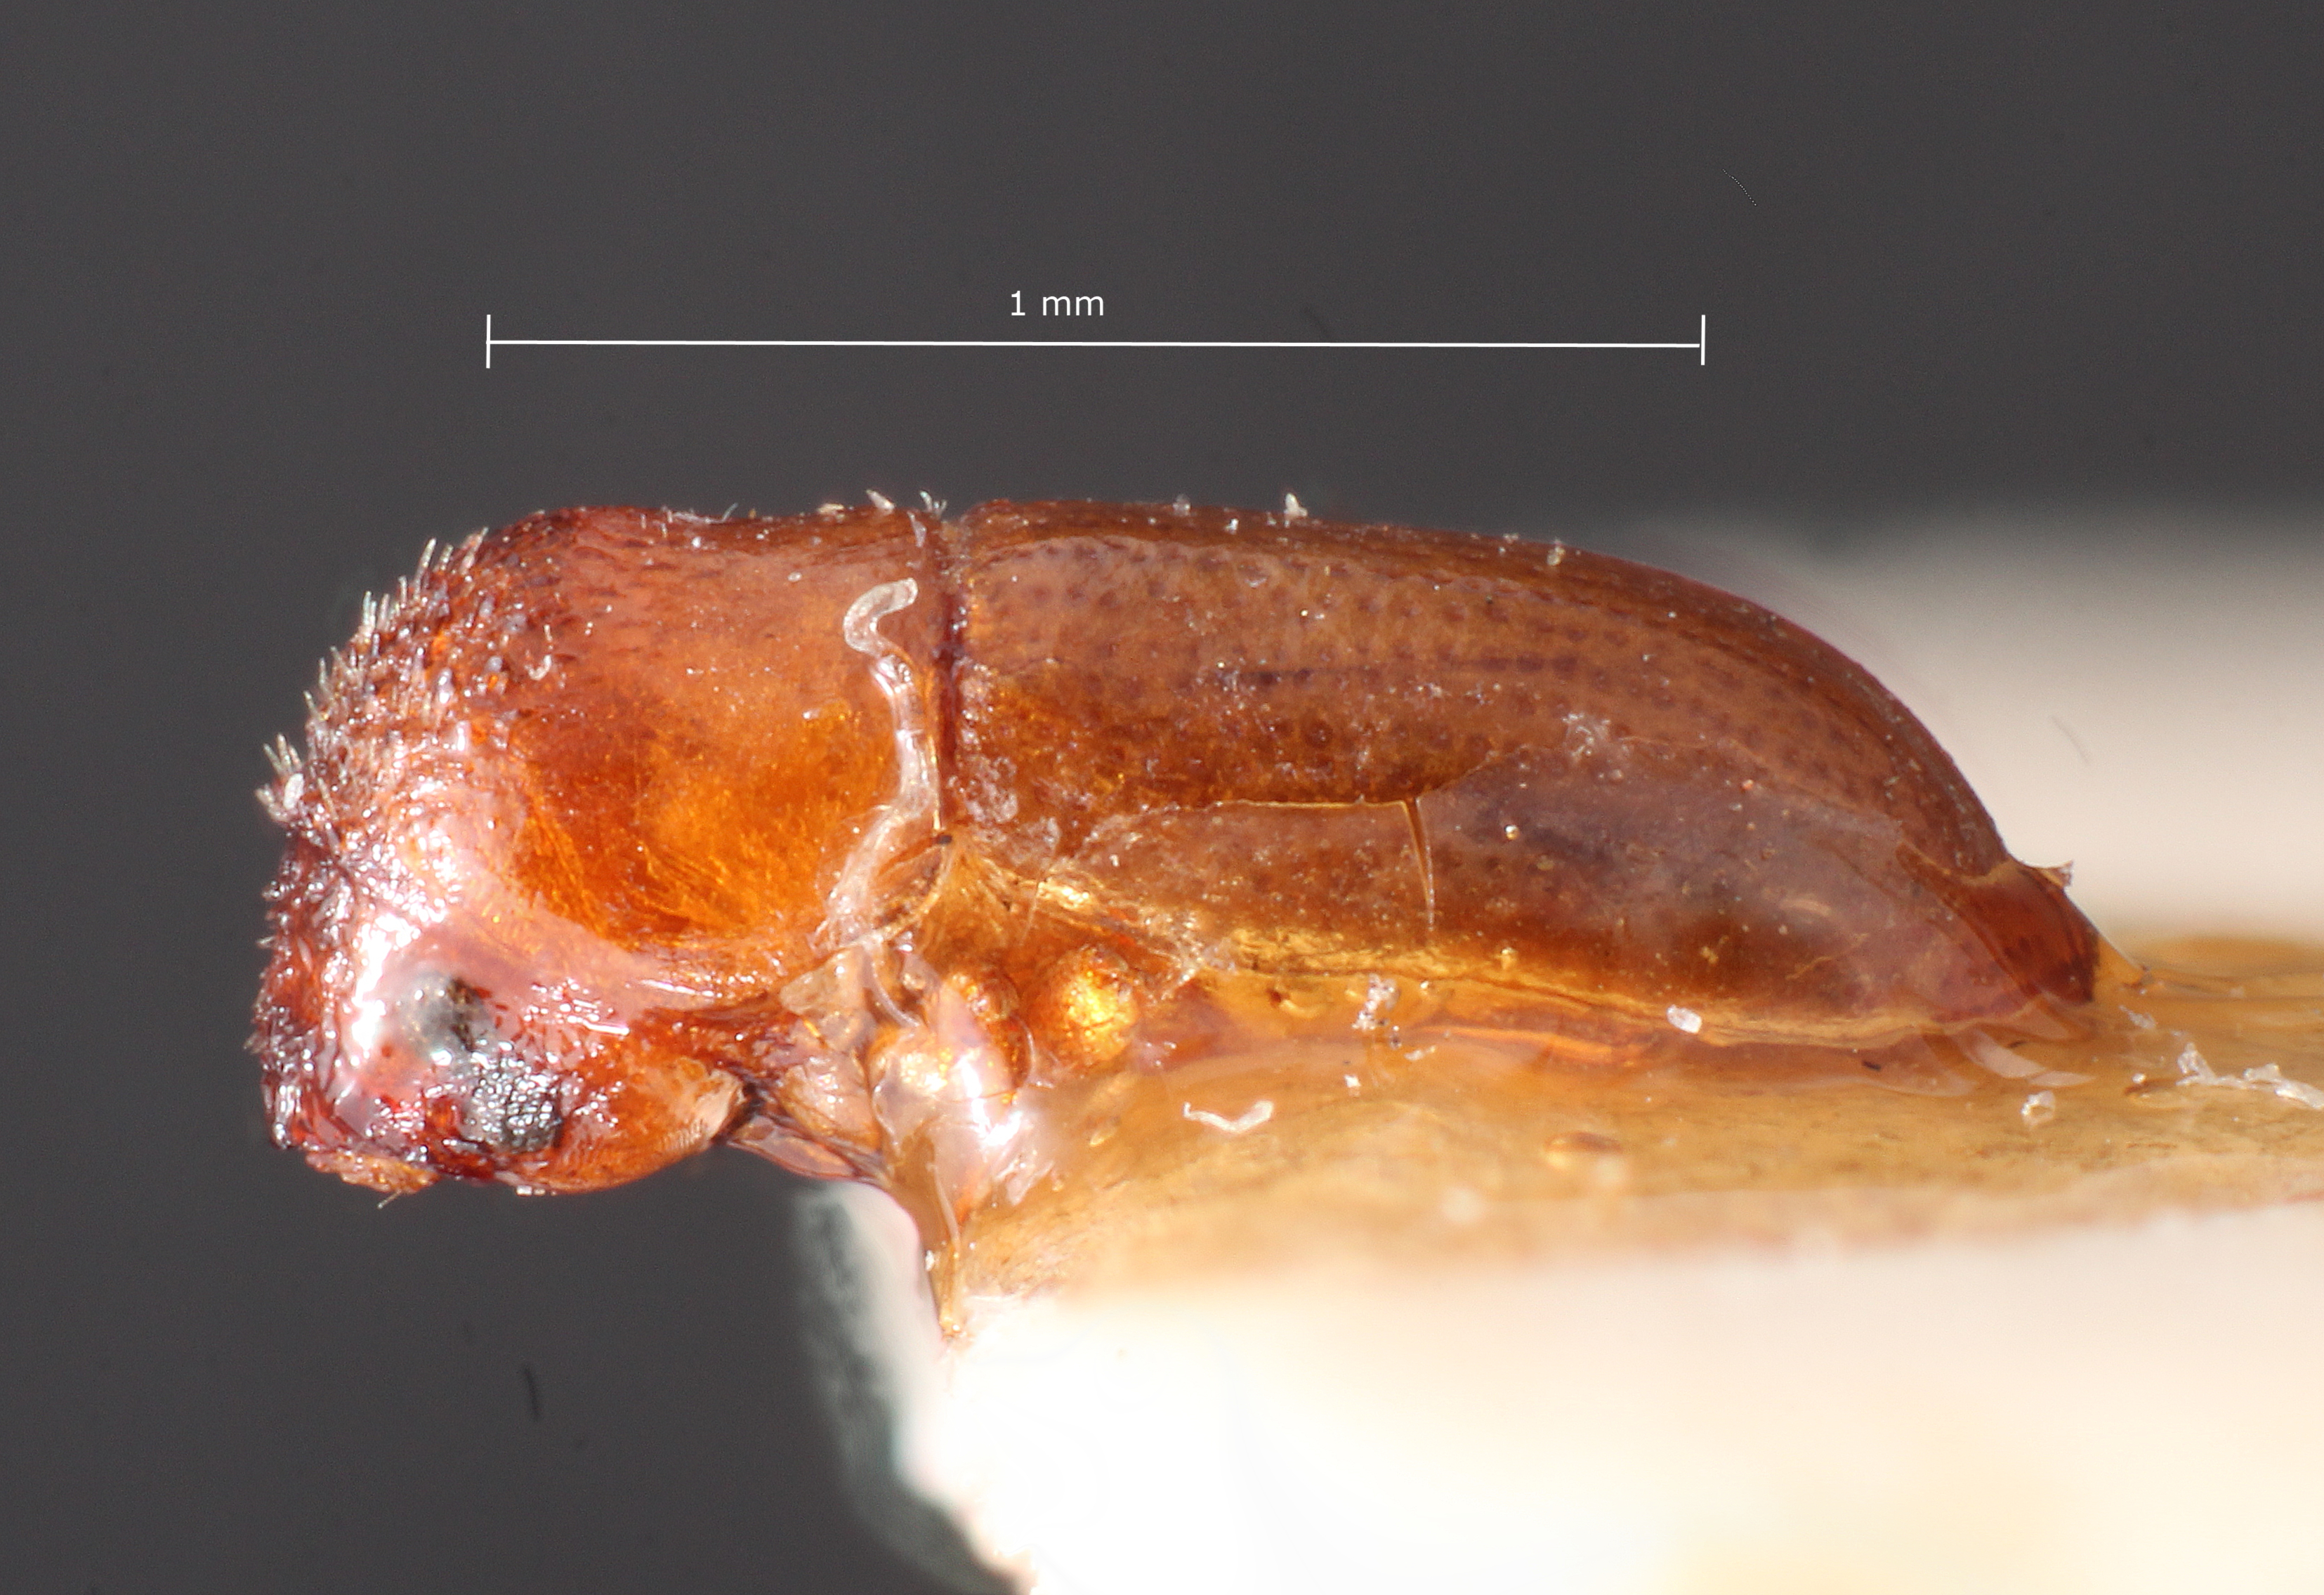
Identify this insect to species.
Cryptocarenus carabicus
